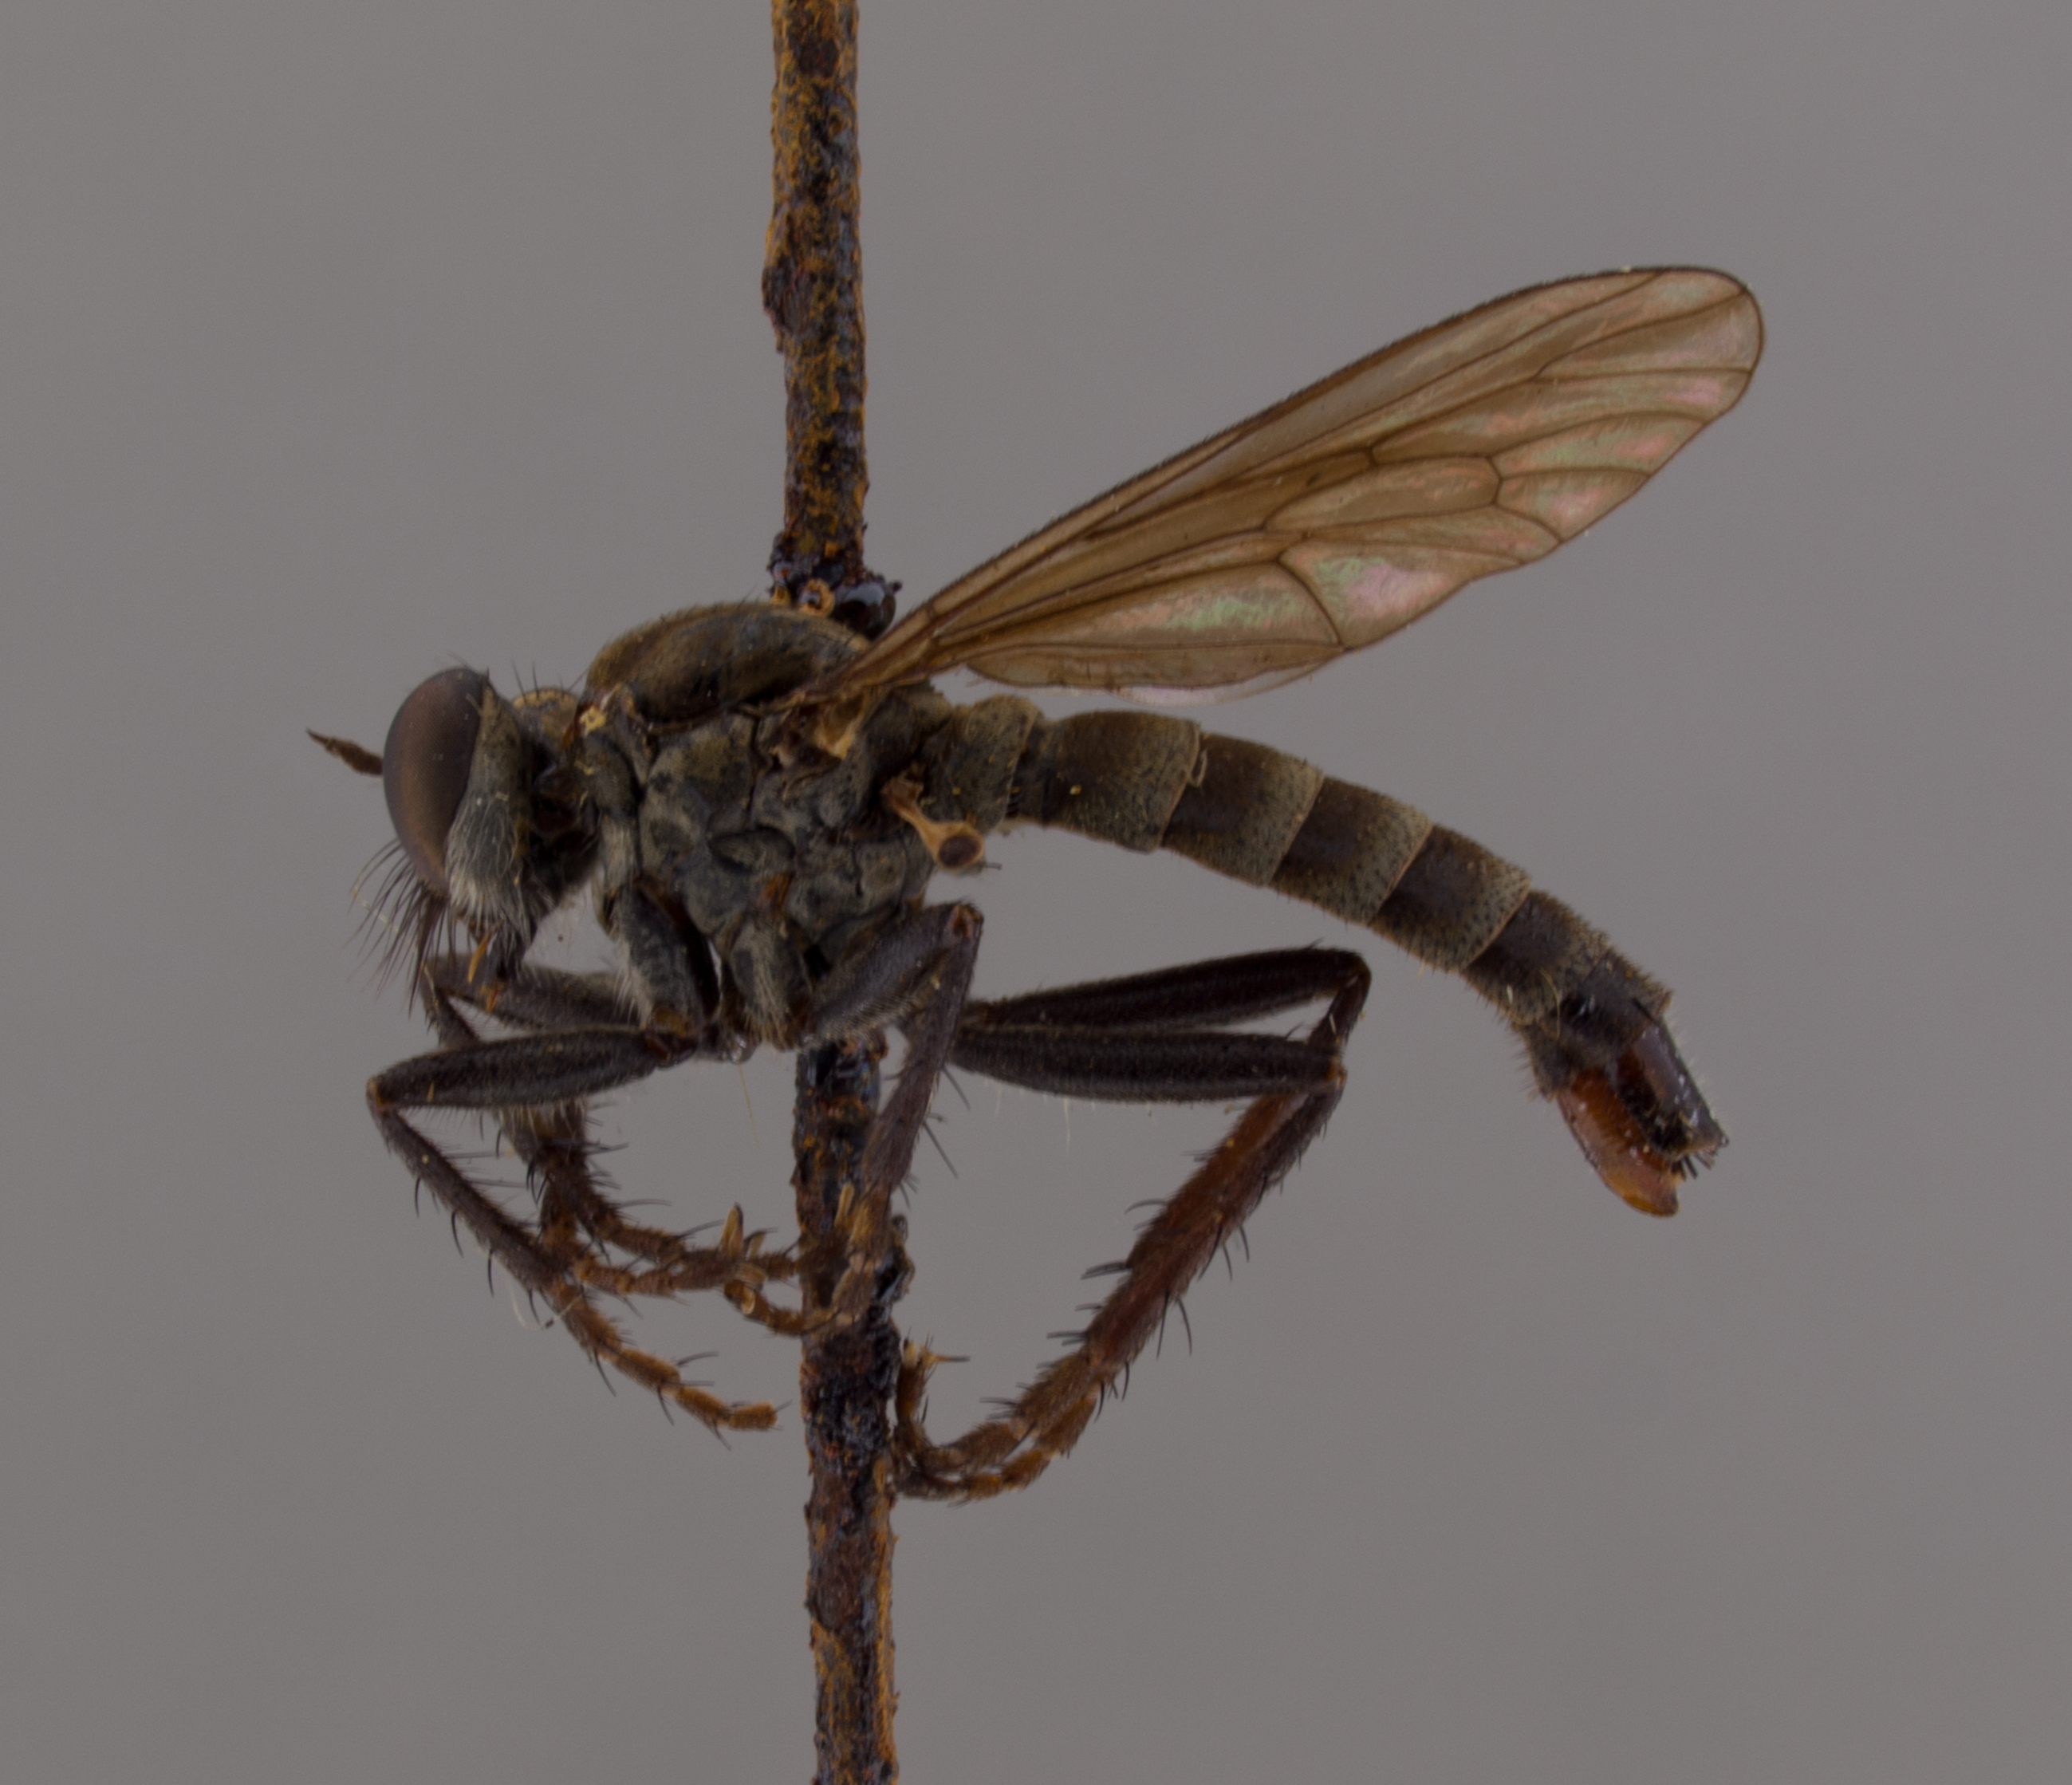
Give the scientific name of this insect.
Lasiopogon fumipennis
